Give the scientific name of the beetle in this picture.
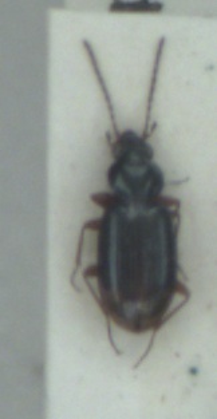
Bembidion biguttatum
